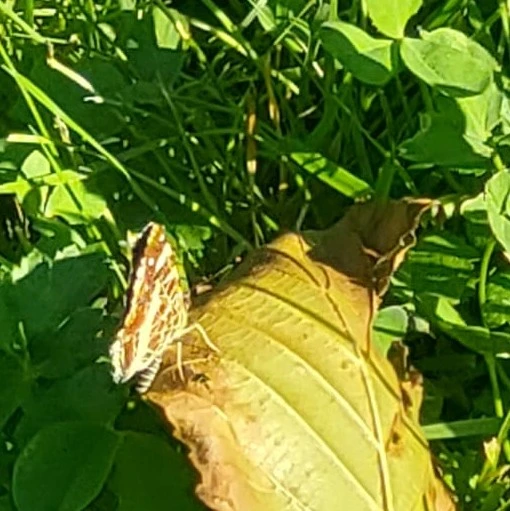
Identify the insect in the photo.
Araschnia levana
